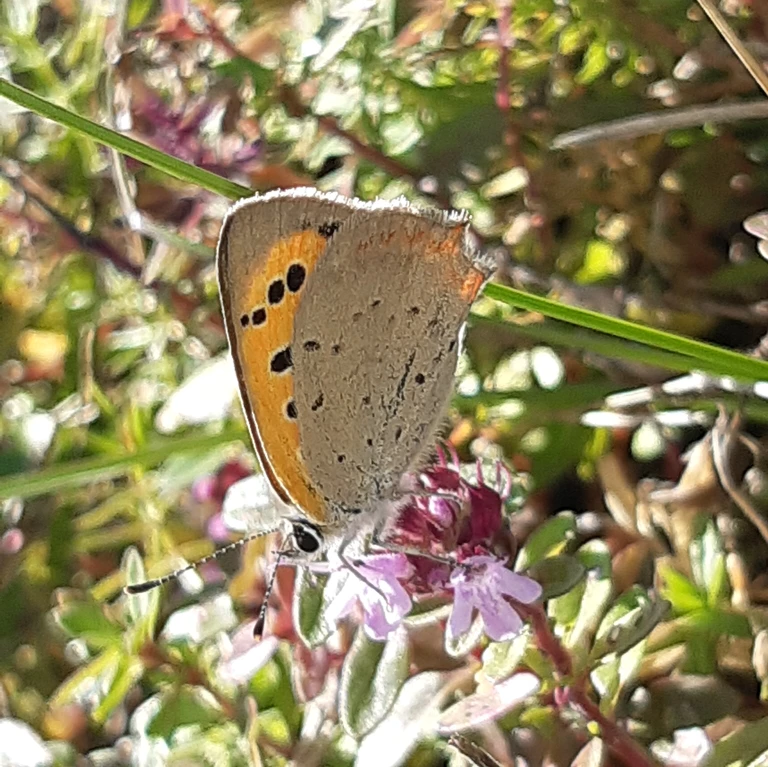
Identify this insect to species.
Lycaena phlaeas
